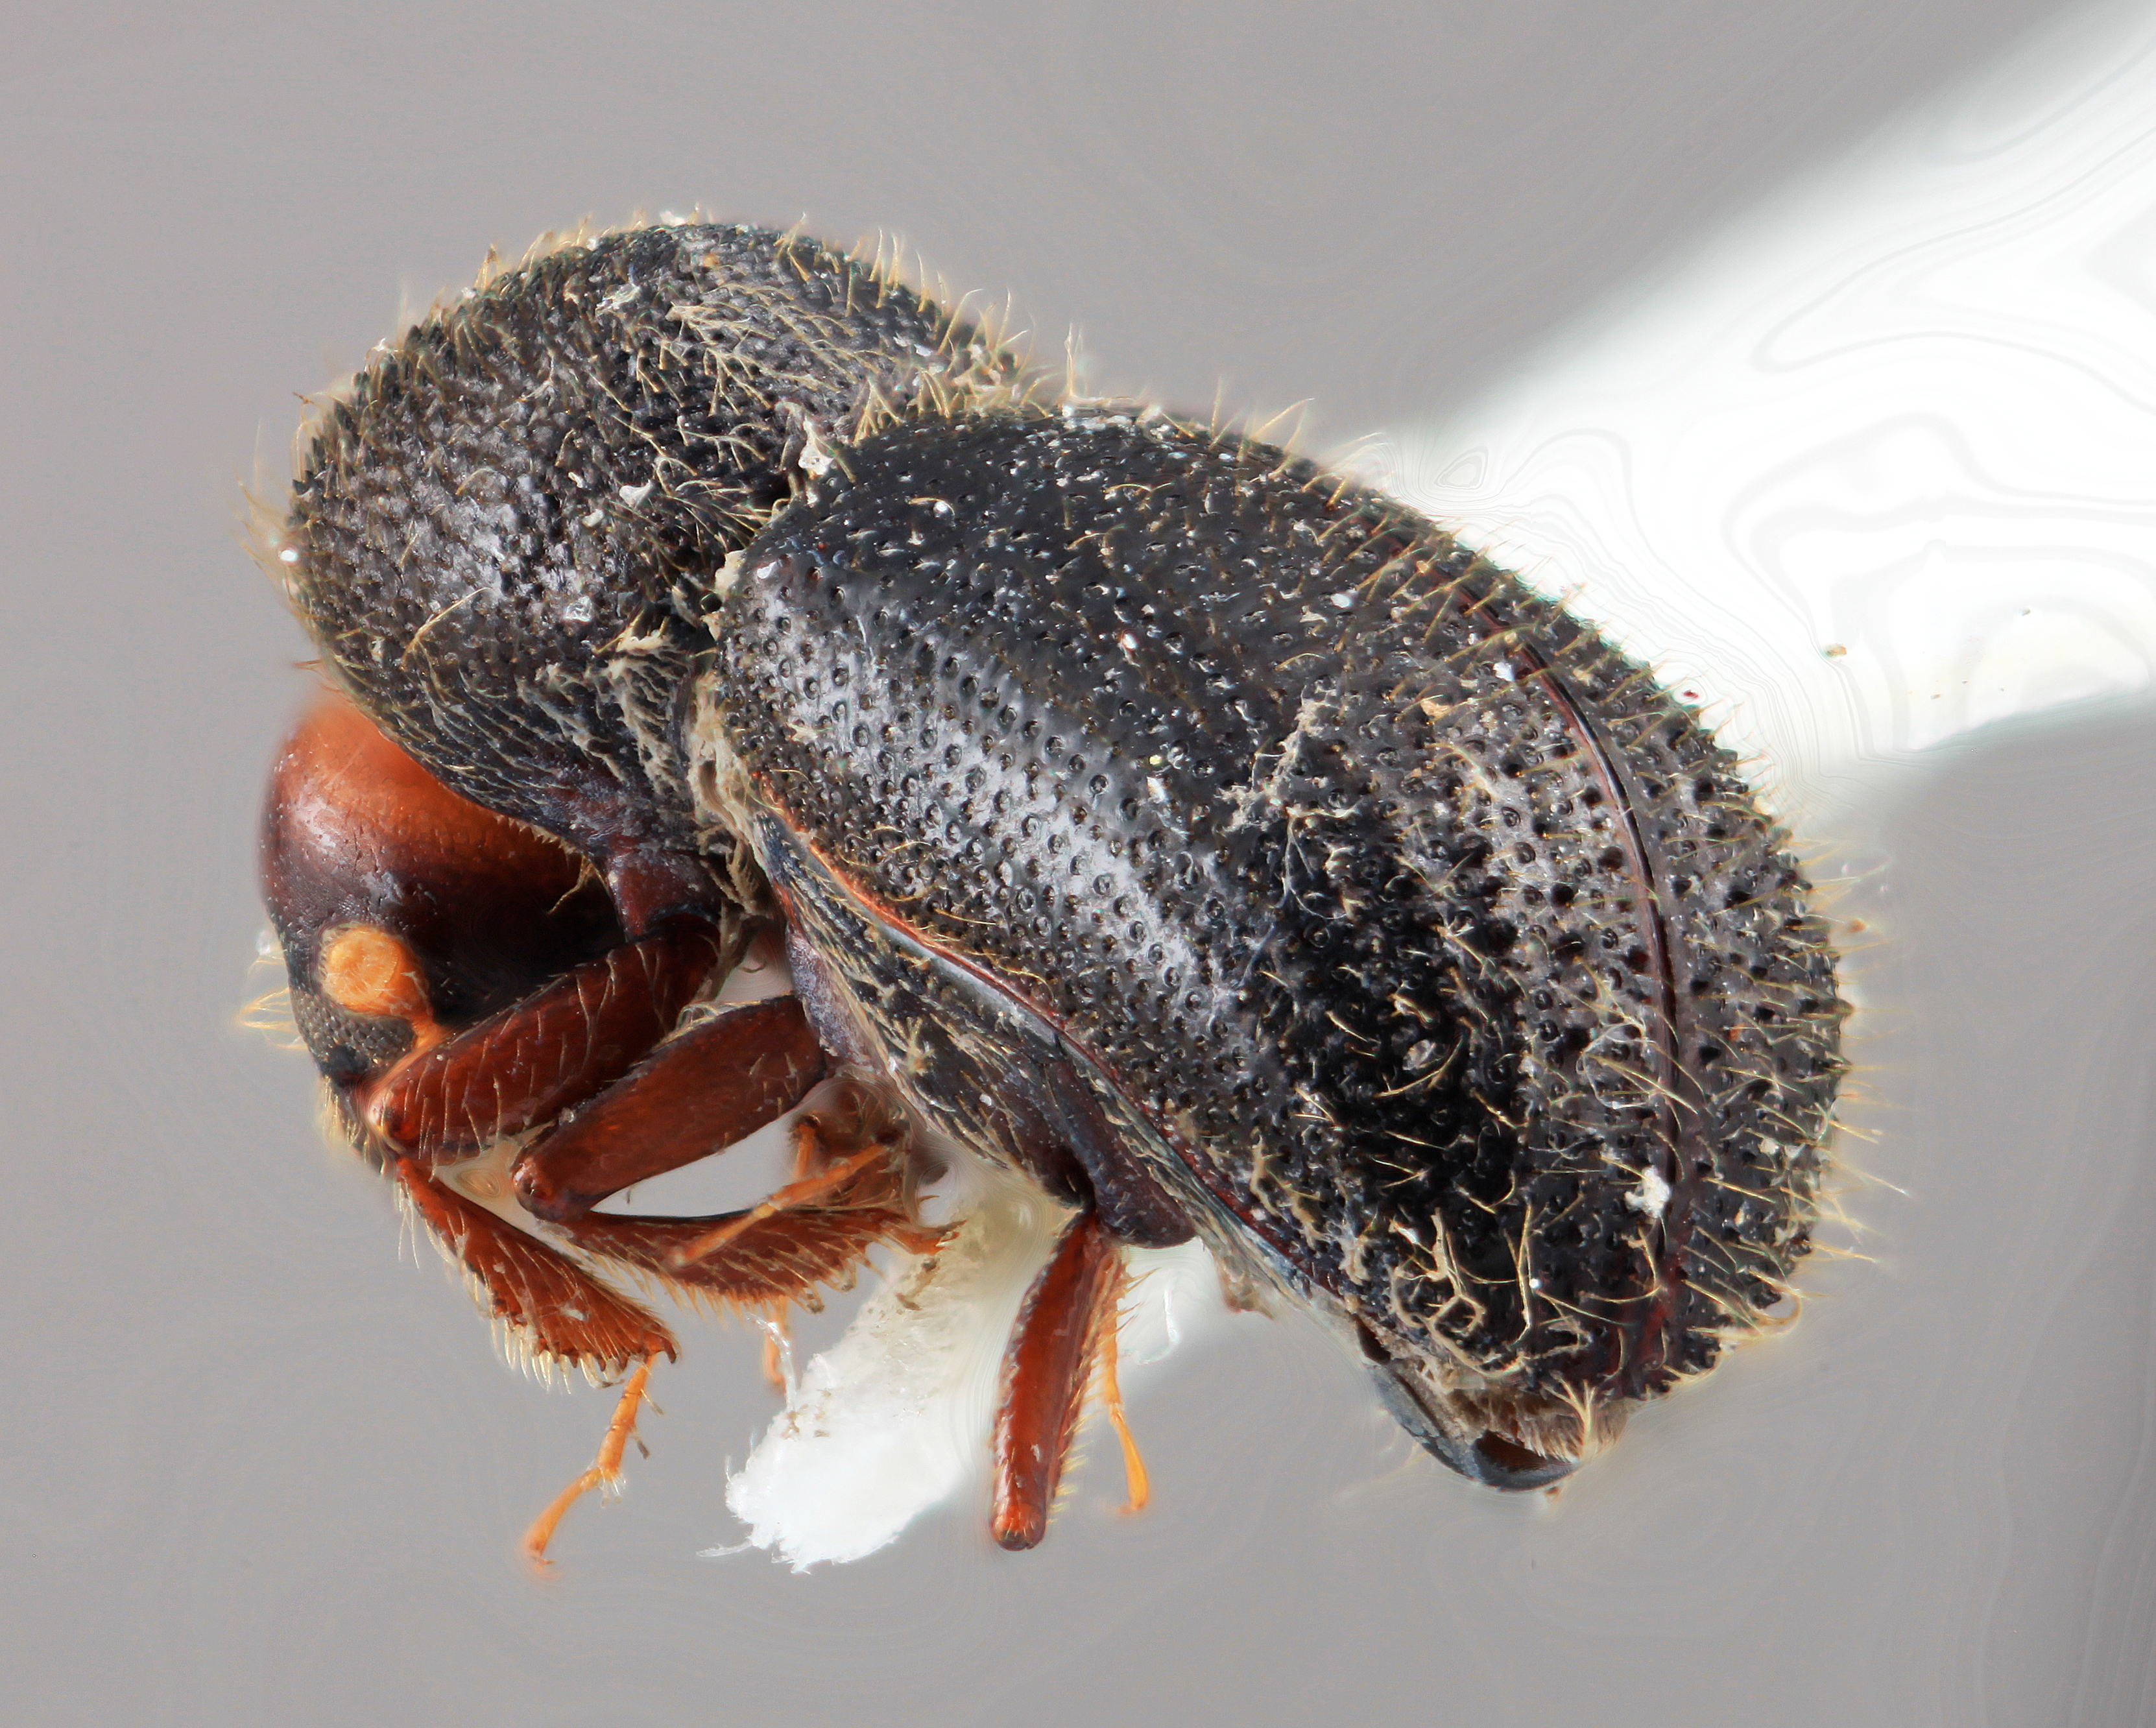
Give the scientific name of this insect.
Xyleborus ocellatus
